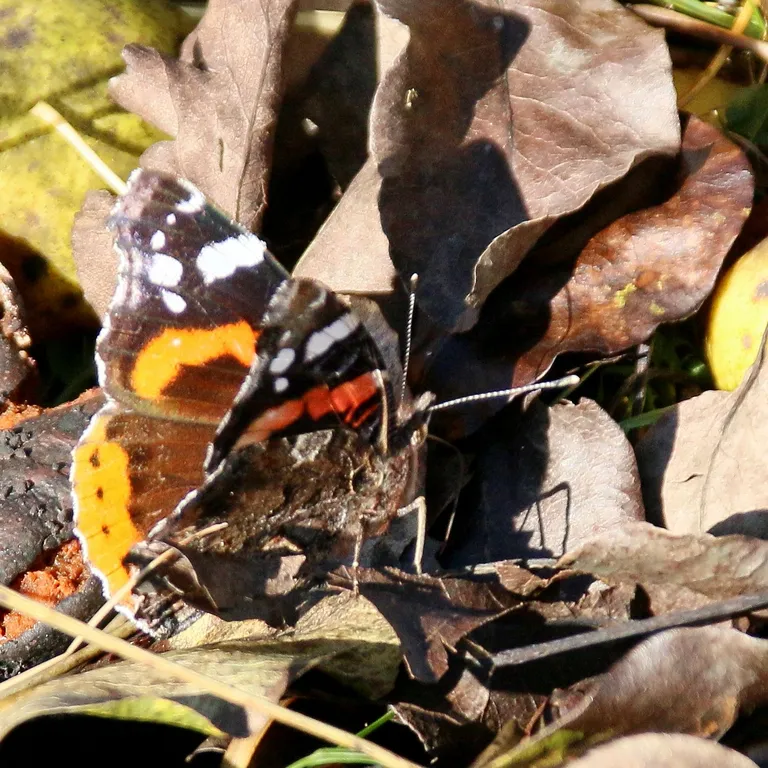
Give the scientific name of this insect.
Vanessa atalanta
